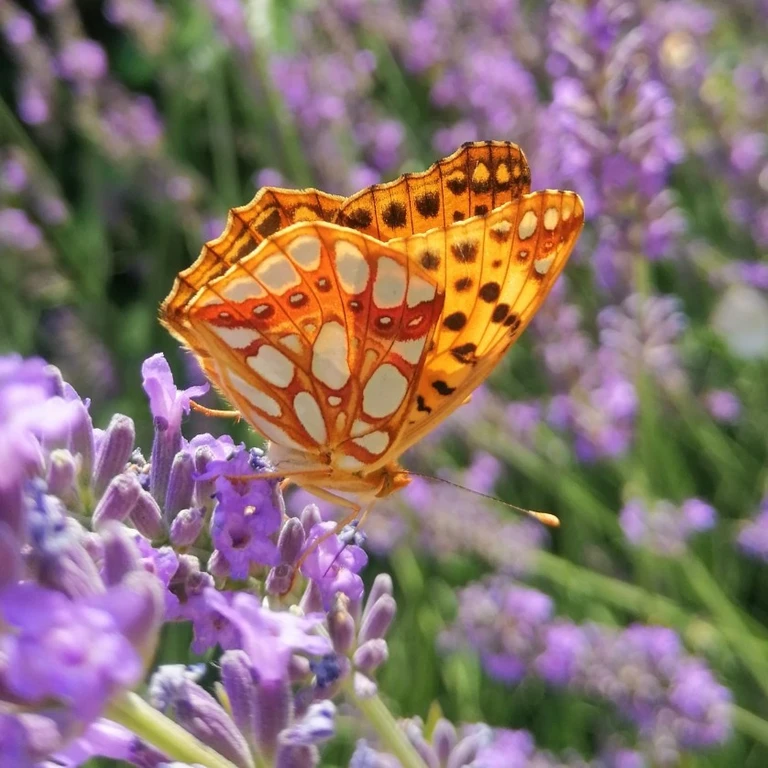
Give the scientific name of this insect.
Issoria lathonia
